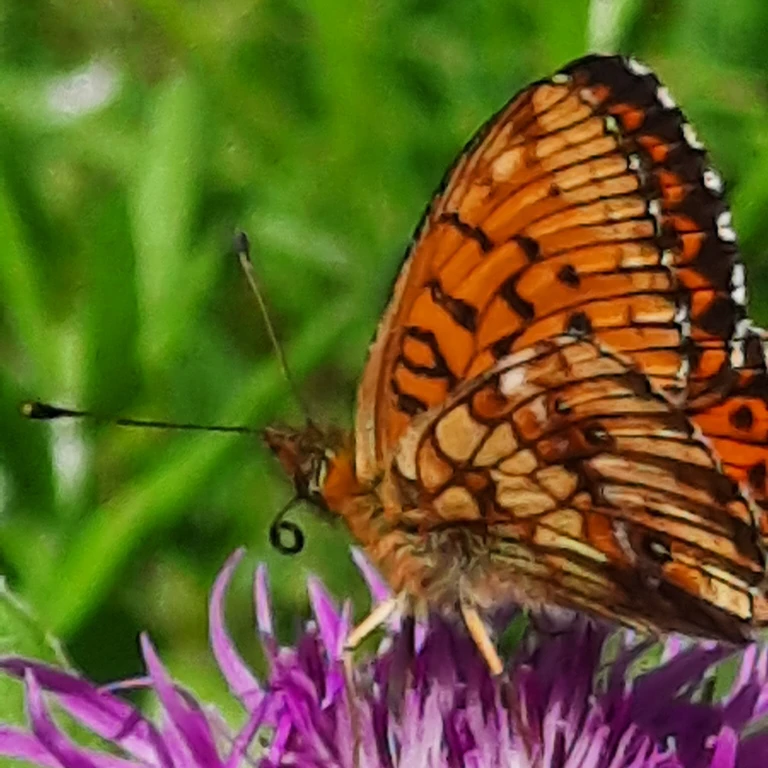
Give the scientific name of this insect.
Brenthis ino
